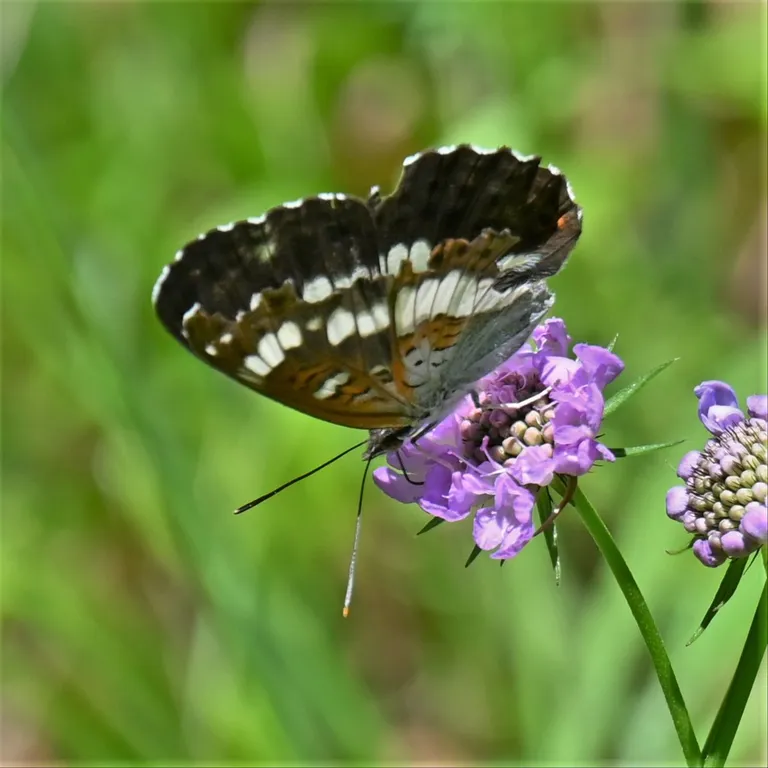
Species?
Limenitis camilla (also Ladoga camilla)
